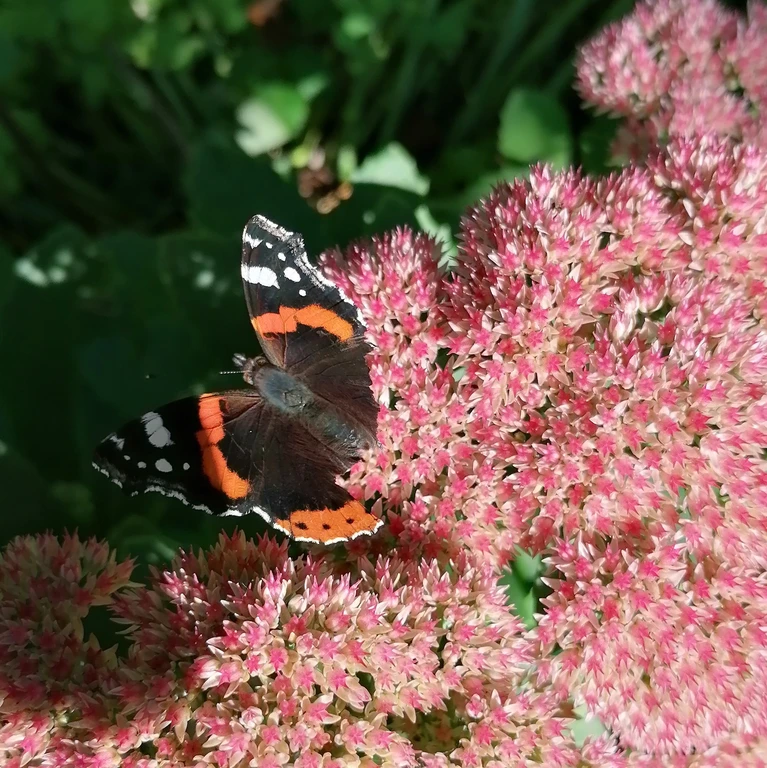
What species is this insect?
Vanessa atalanta
